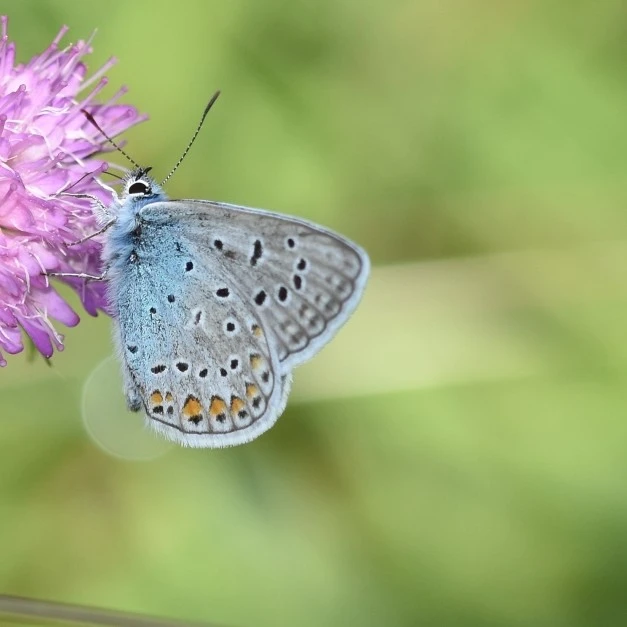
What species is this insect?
Polyommatus icarus
